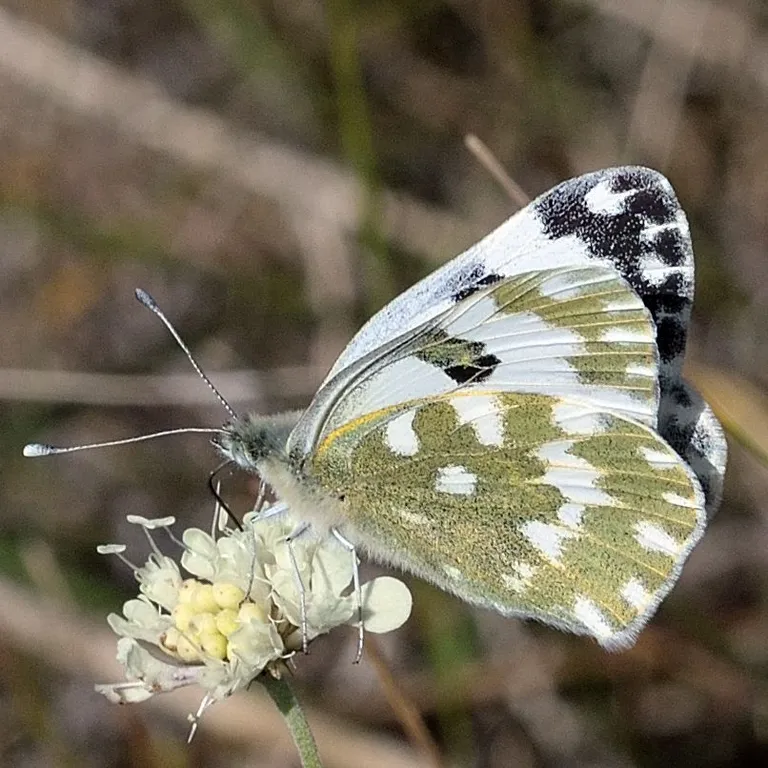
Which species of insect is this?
Pontia edusa
